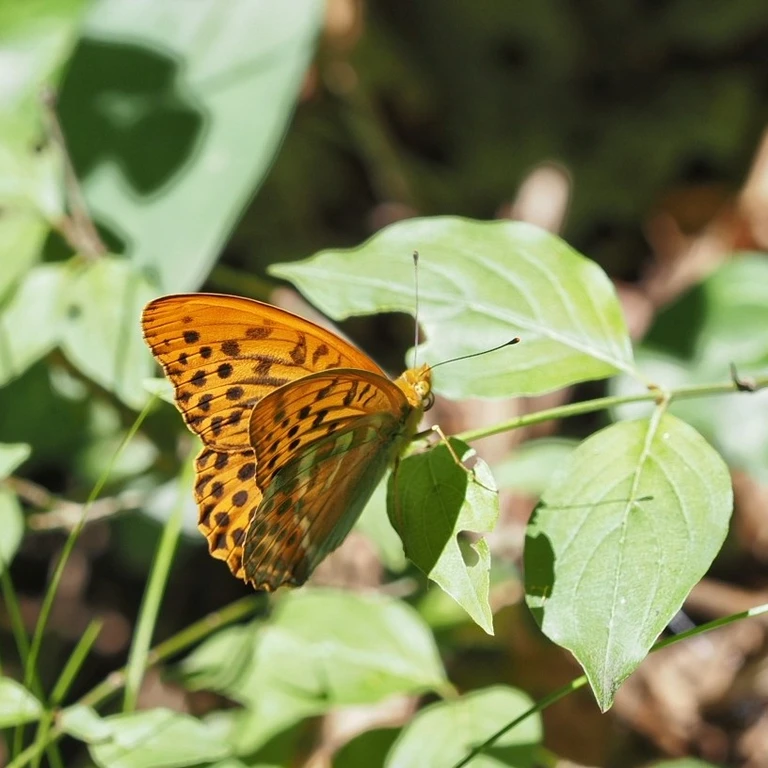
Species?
Argynnis paphia
